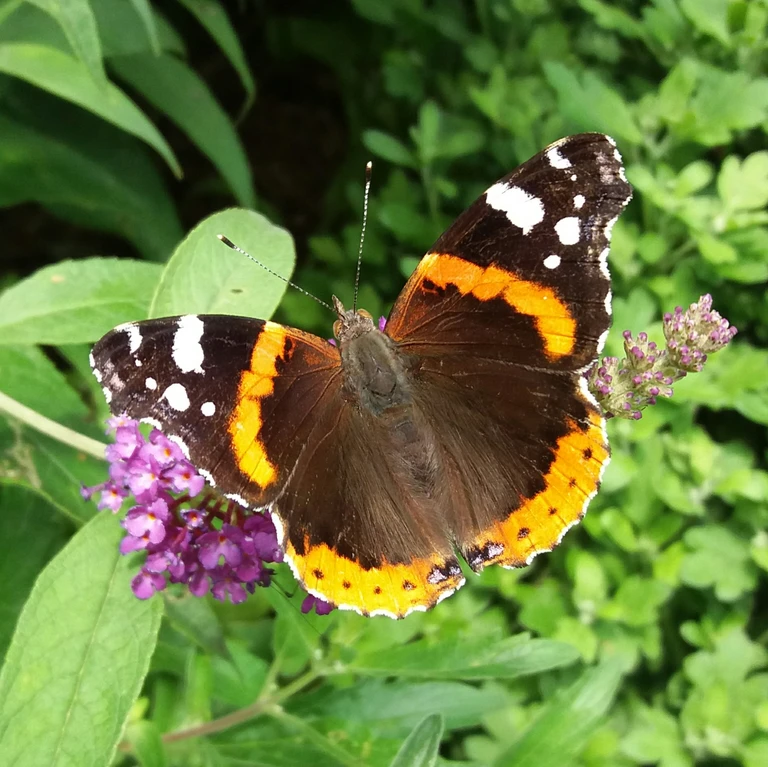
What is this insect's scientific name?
Vanessa atalanta
